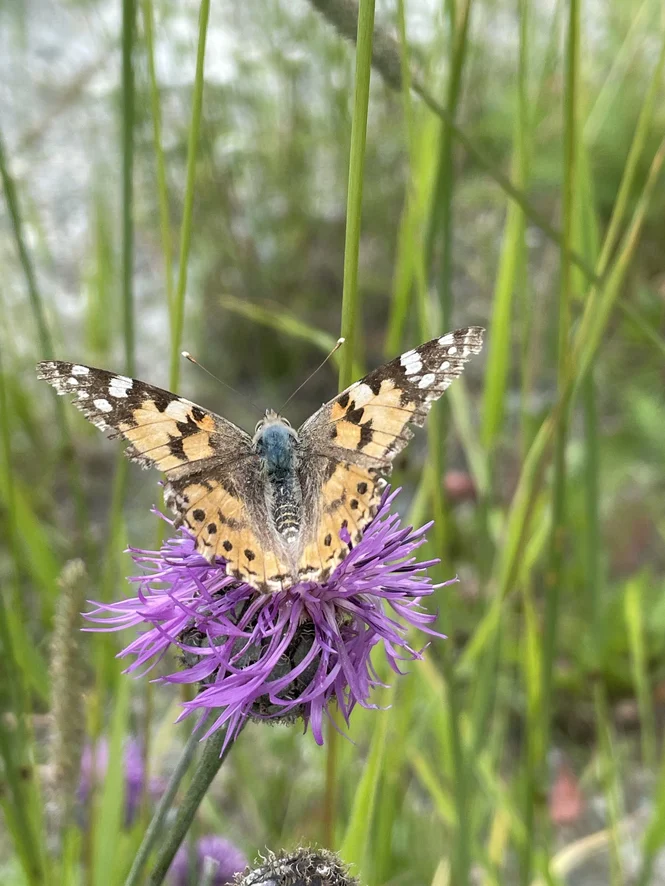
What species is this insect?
Vanessa cardui
